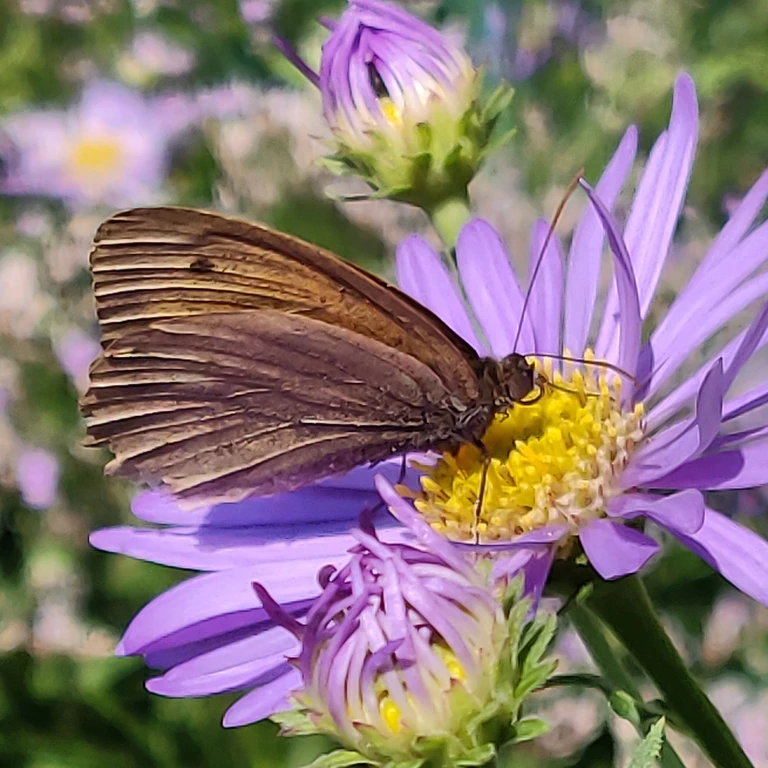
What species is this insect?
Maniola jurtina
